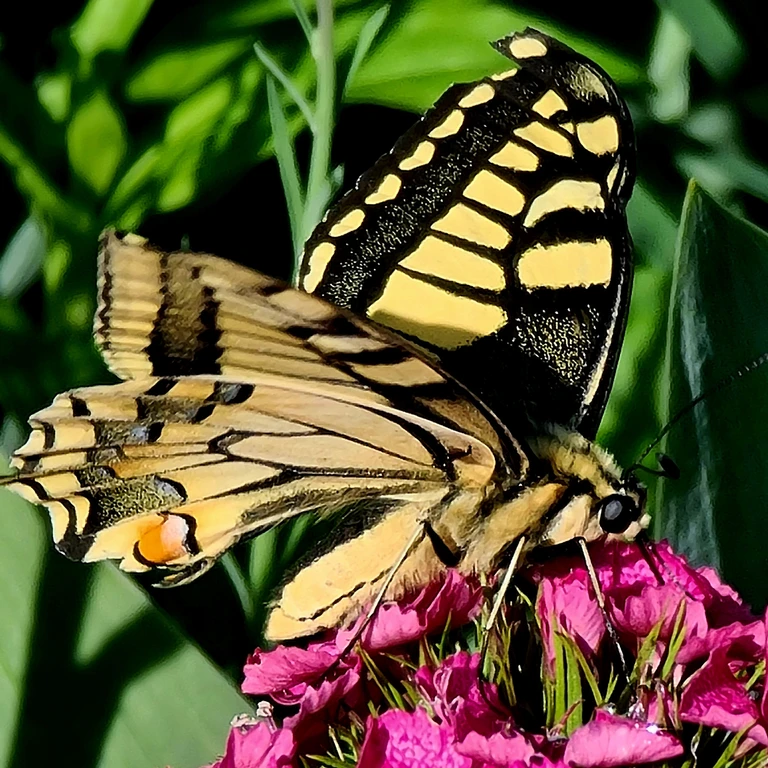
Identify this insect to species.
Papilio machaon
